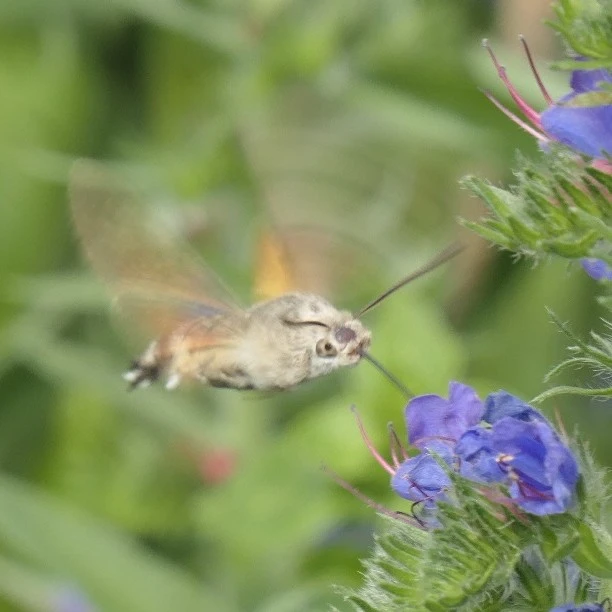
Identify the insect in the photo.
Macroglossum stellatarum
